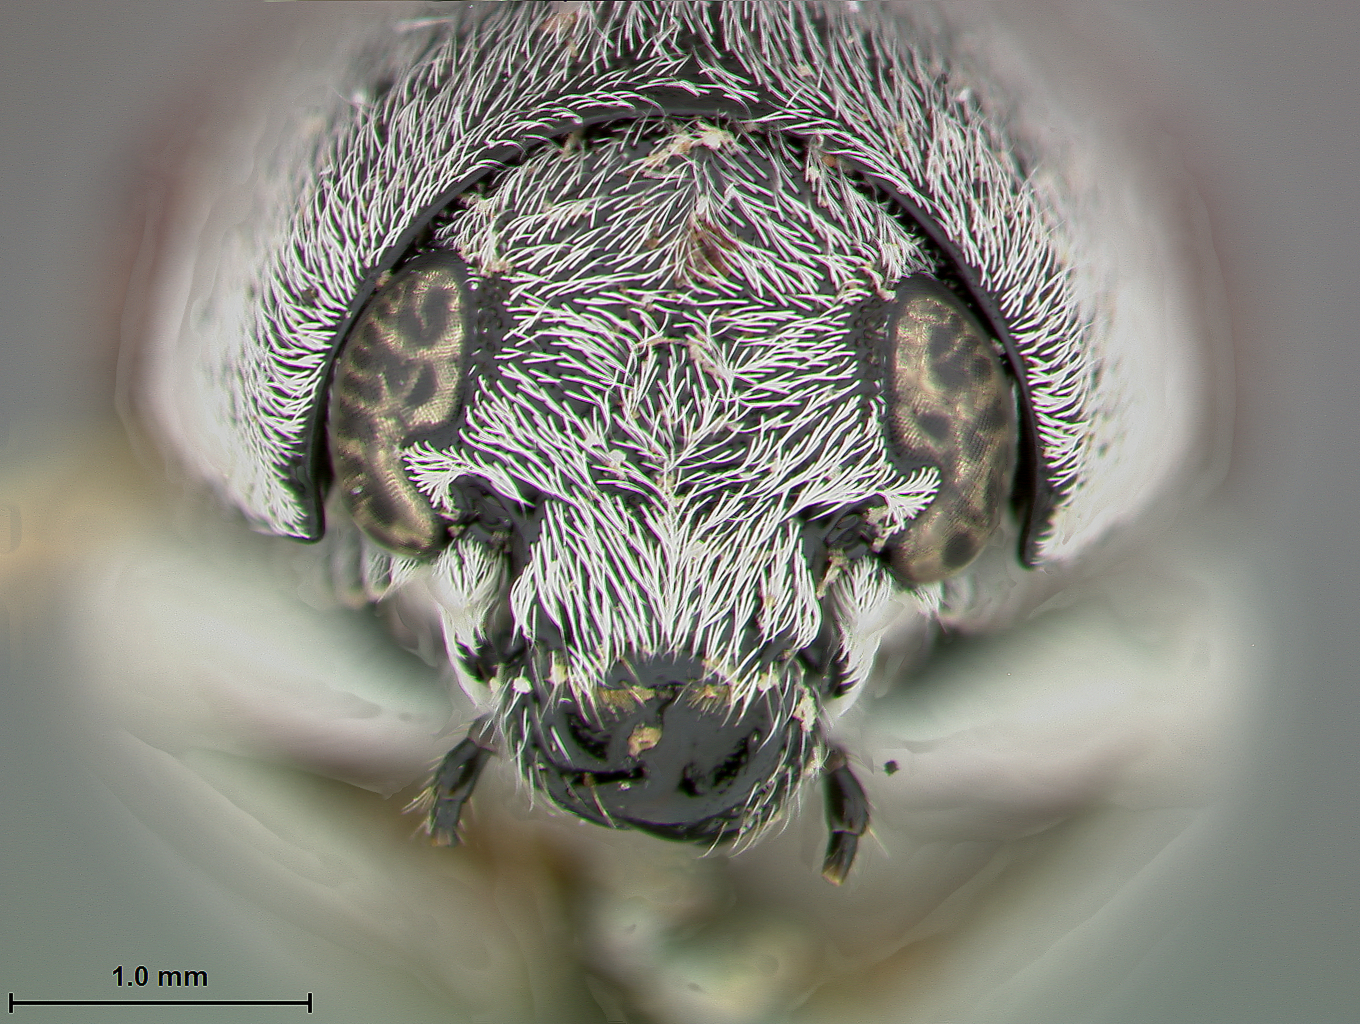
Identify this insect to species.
Megalostomis tomentosa
